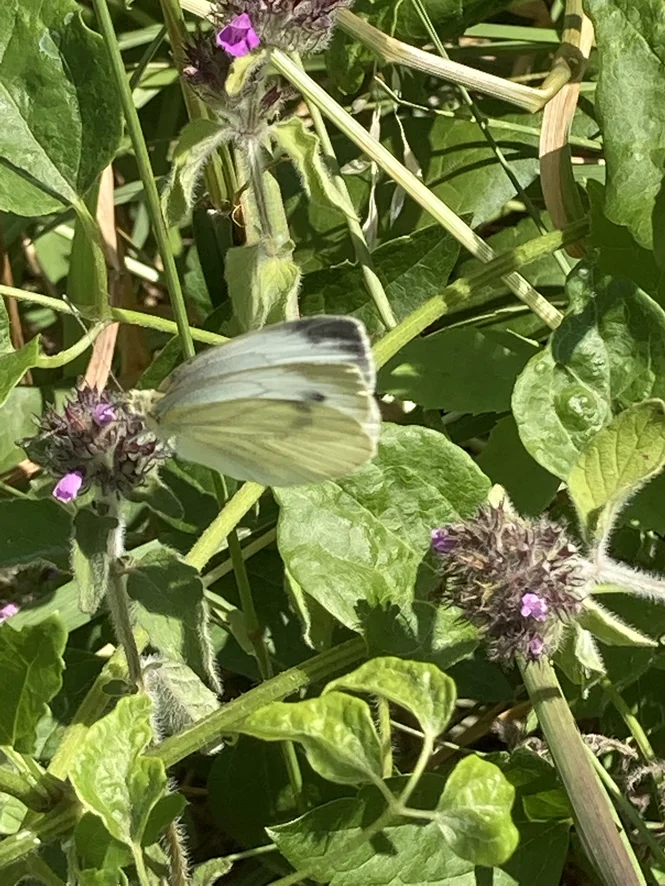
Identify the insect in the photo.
Pieris napi
